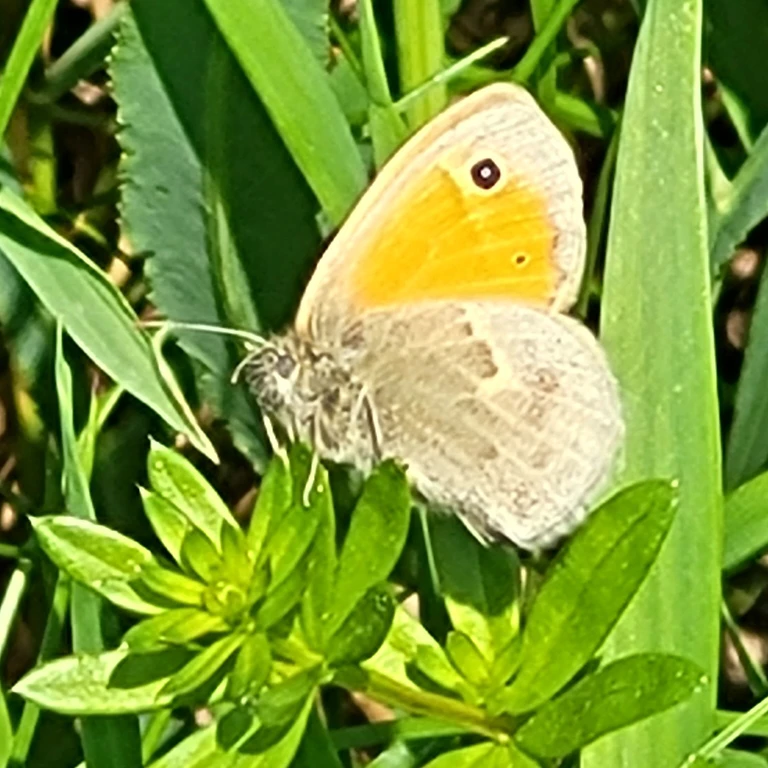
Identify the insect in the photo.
Coenonympha pamphilus
